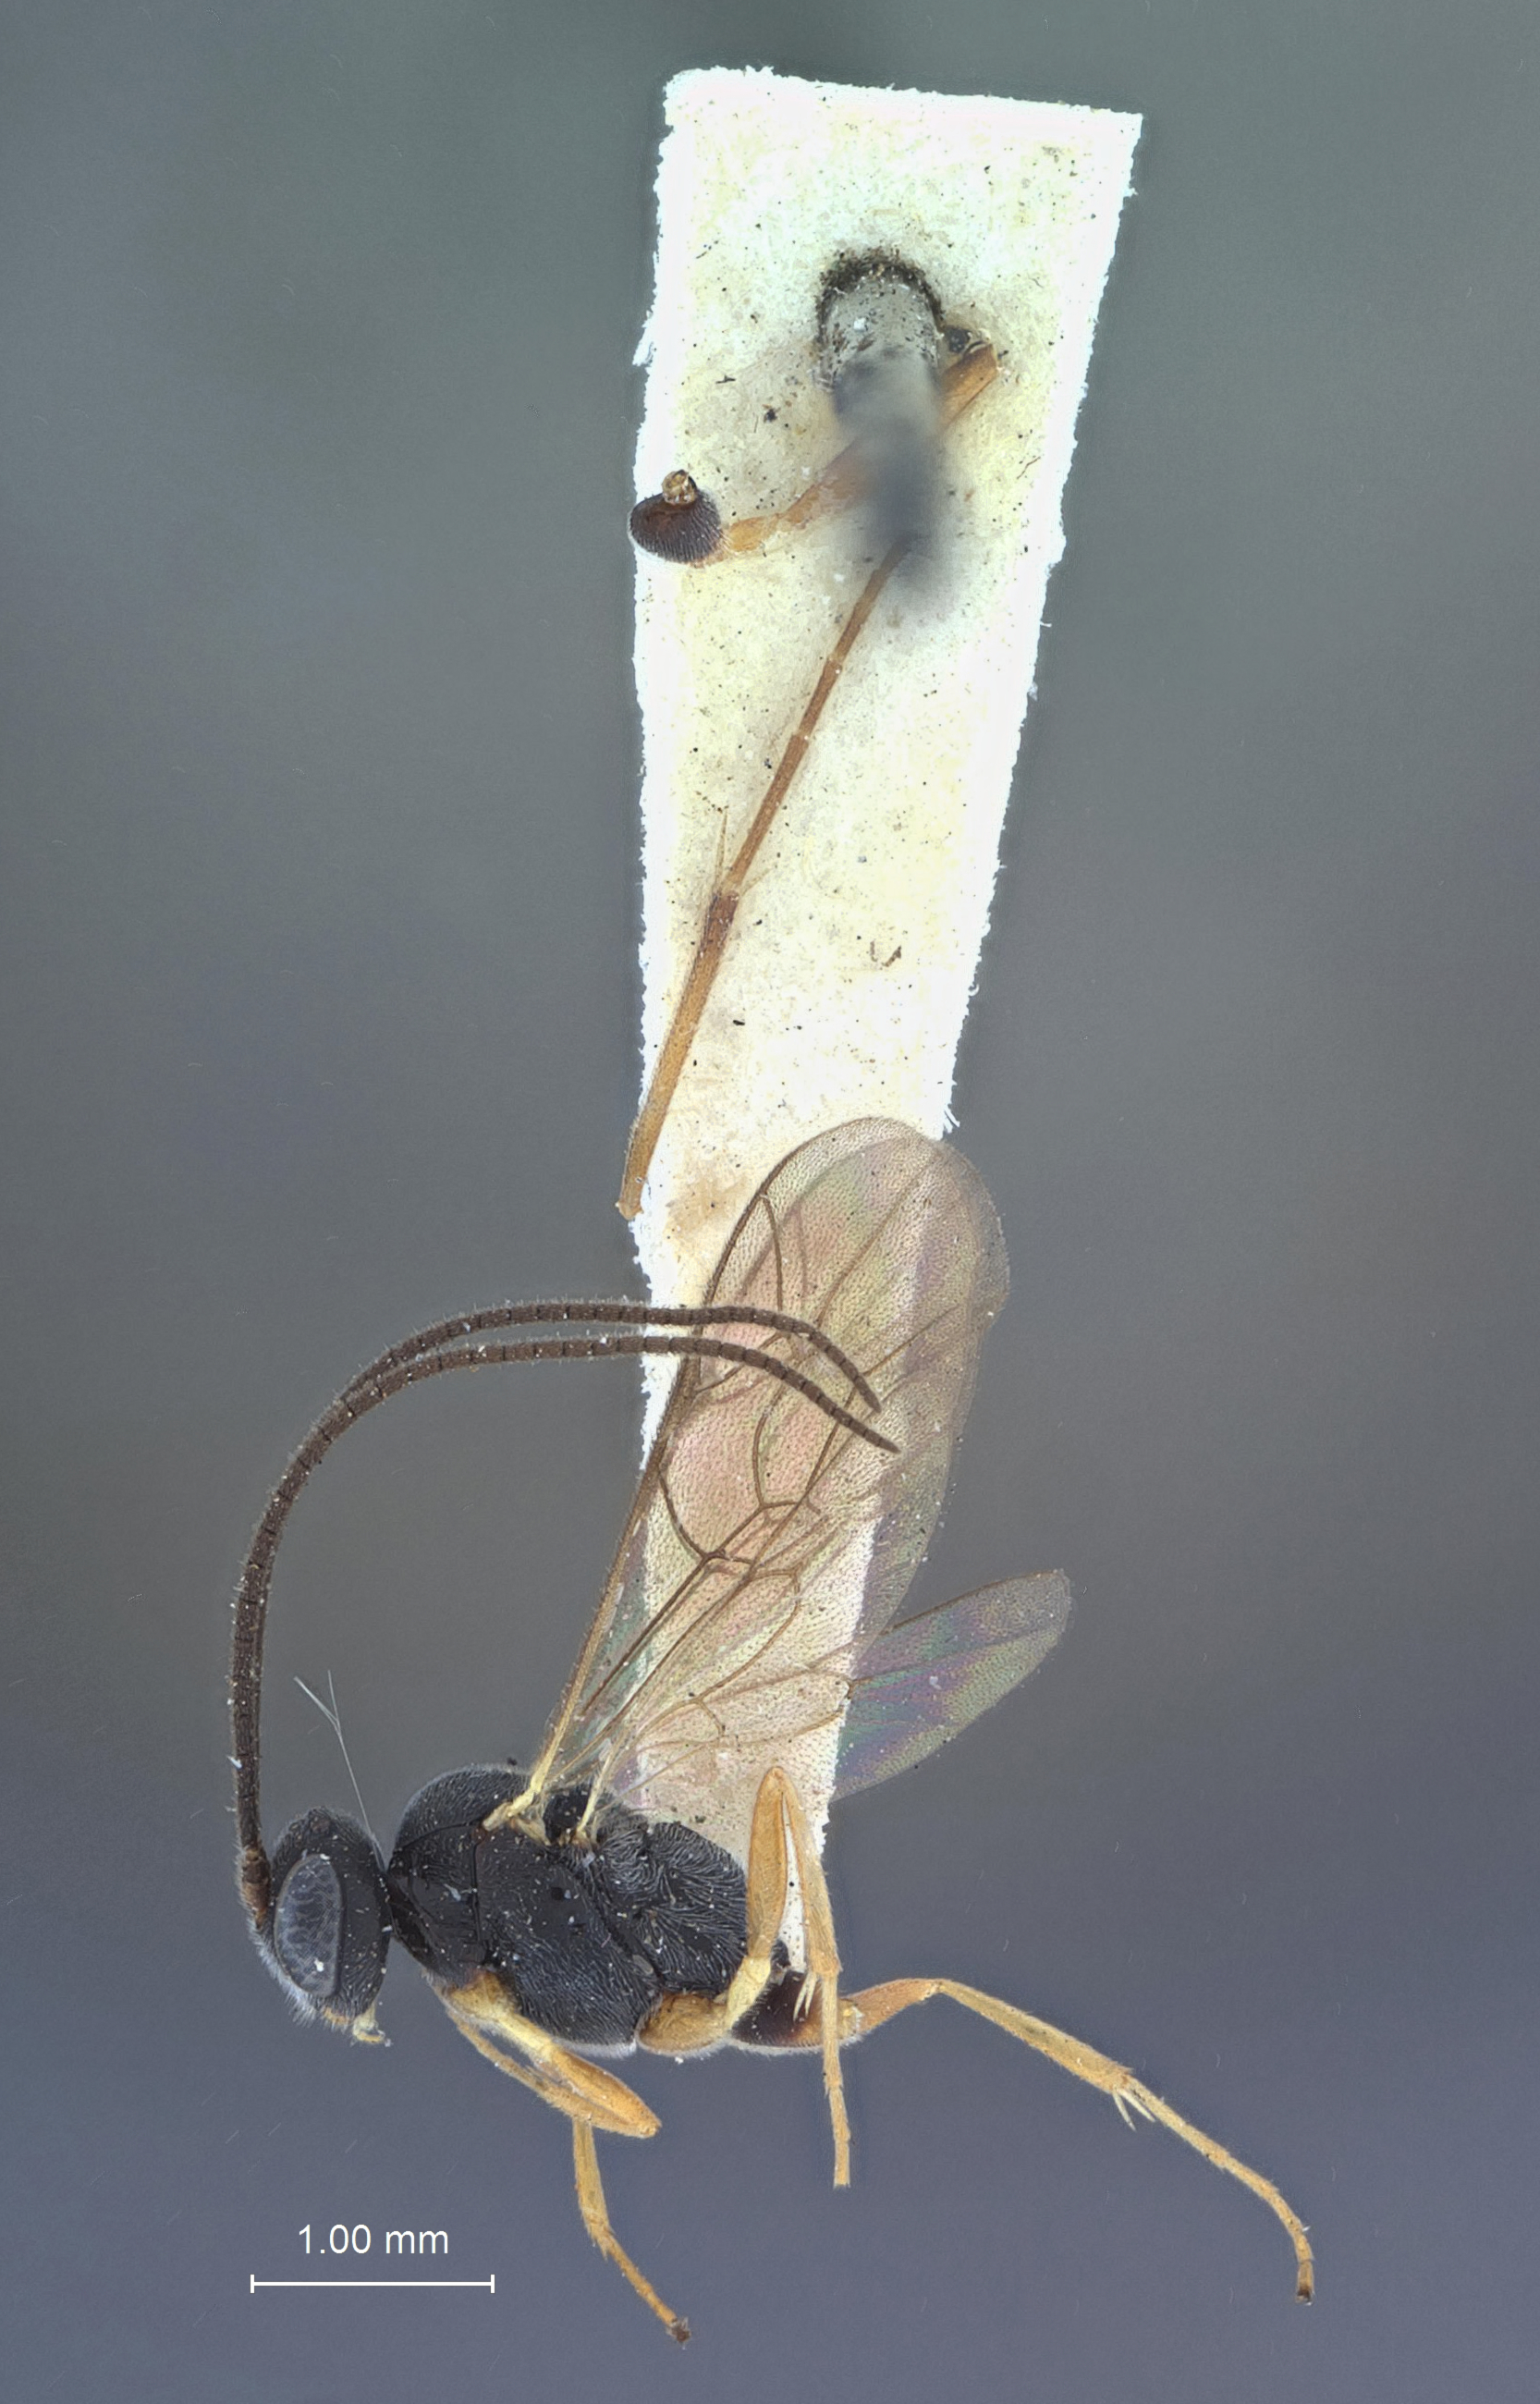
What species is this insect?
Campoplex amasecontorum
